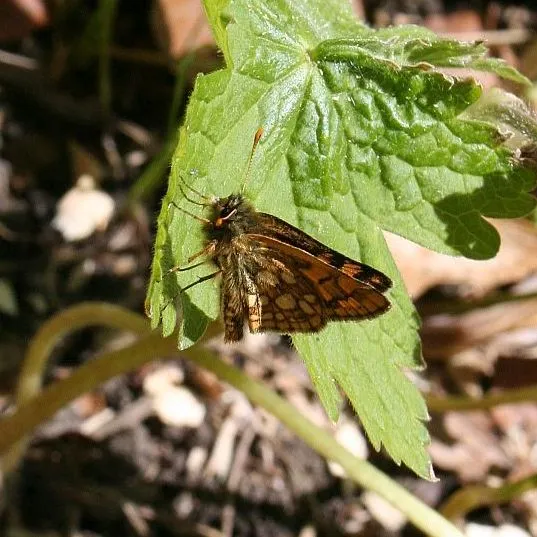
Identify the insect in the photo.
Carterocephalus palaemon
